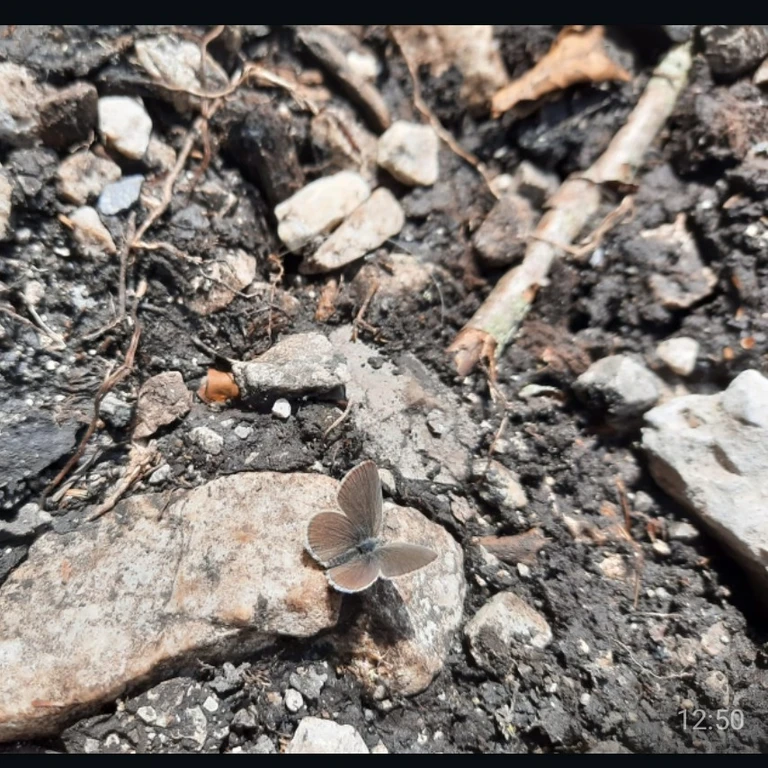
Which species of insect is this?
Cupido minimus
